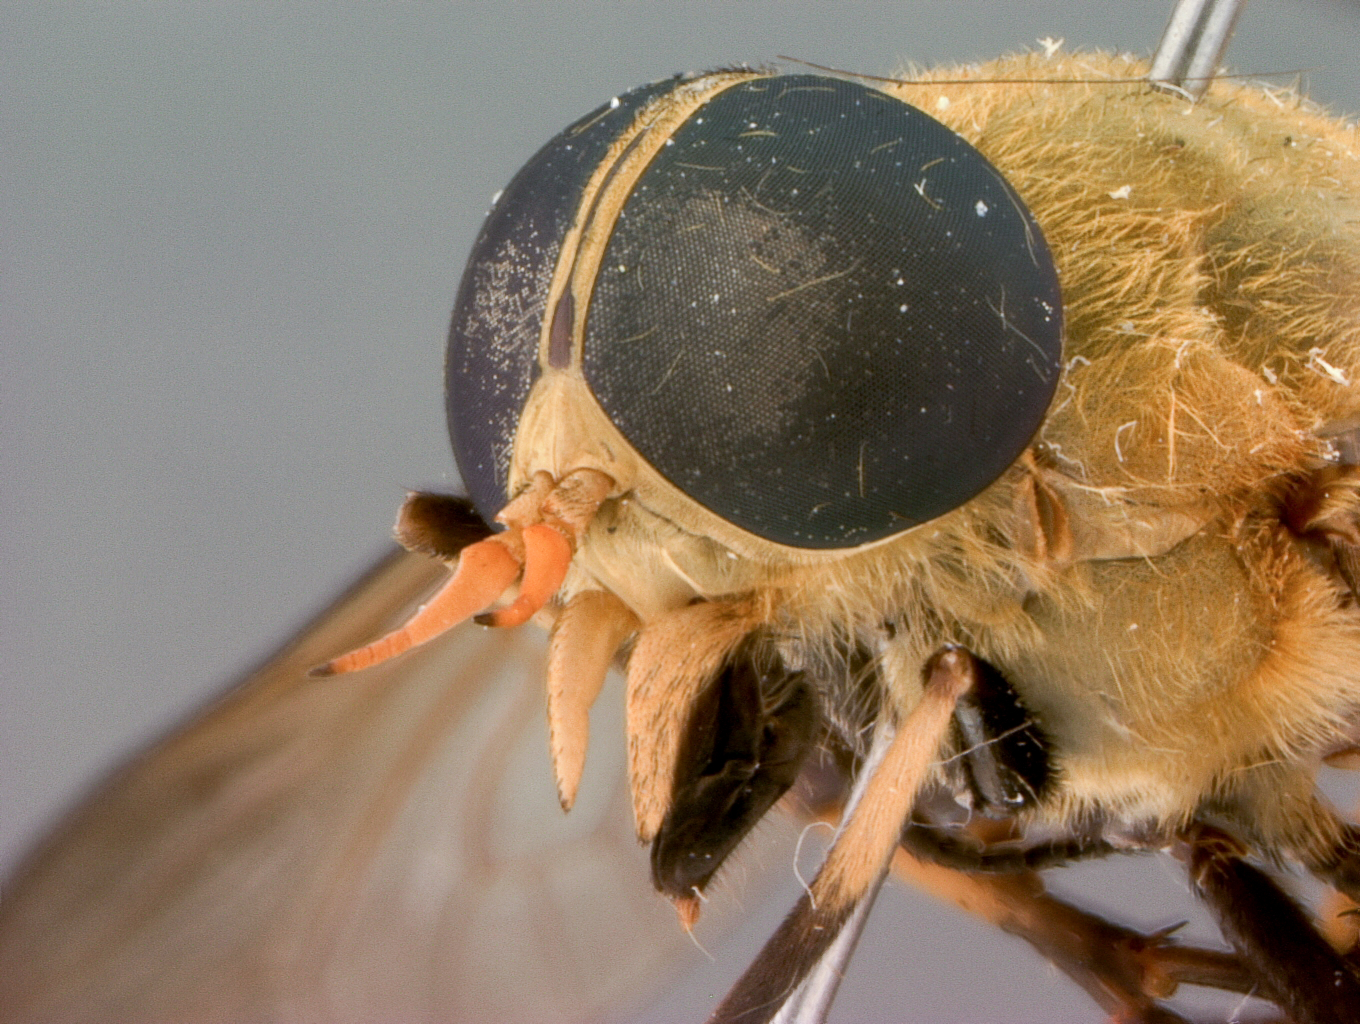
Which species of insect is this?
Tabanus jacobi
